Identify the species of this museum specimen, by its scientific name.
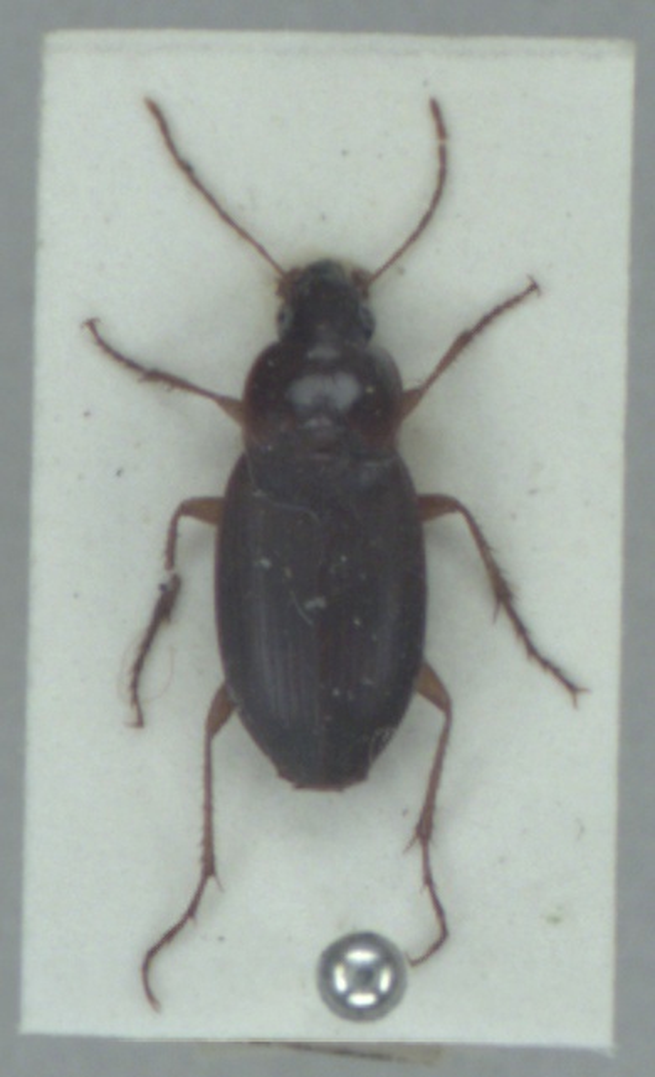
Calathus mollis
